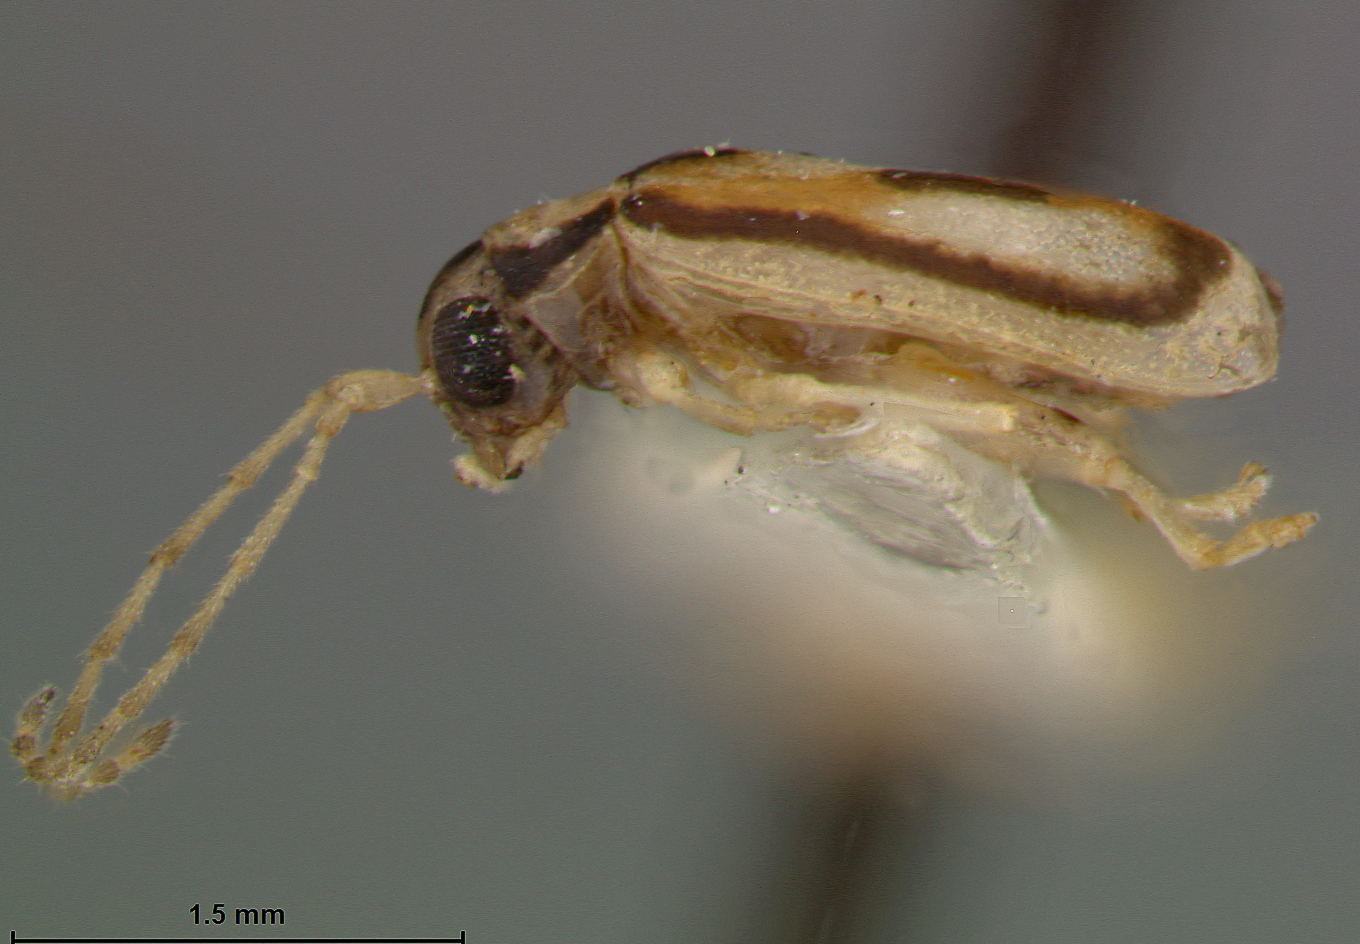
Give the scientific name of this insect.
Megasus semivittatus
